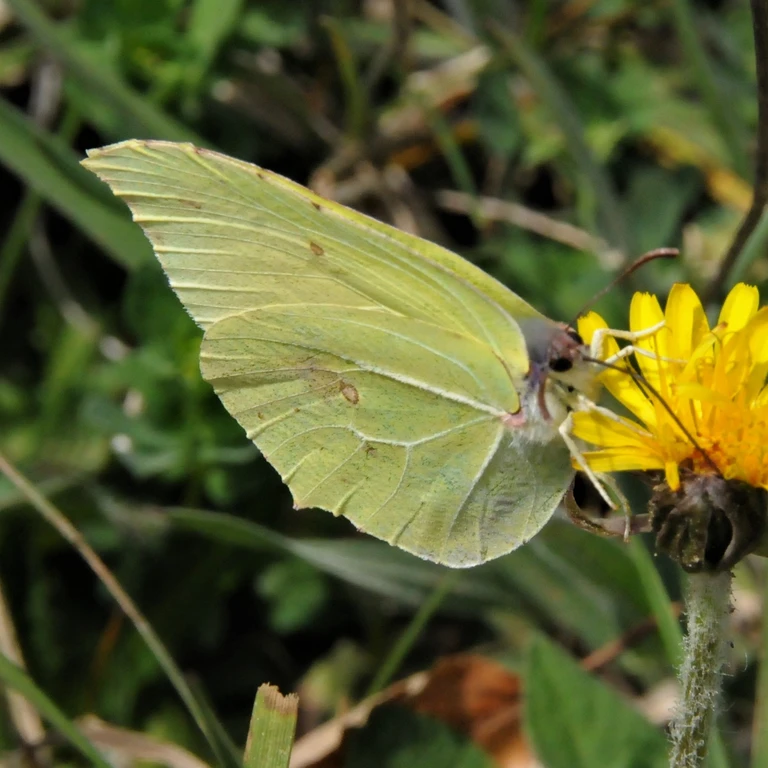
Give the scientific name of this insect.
Gonepteryx rhamni
